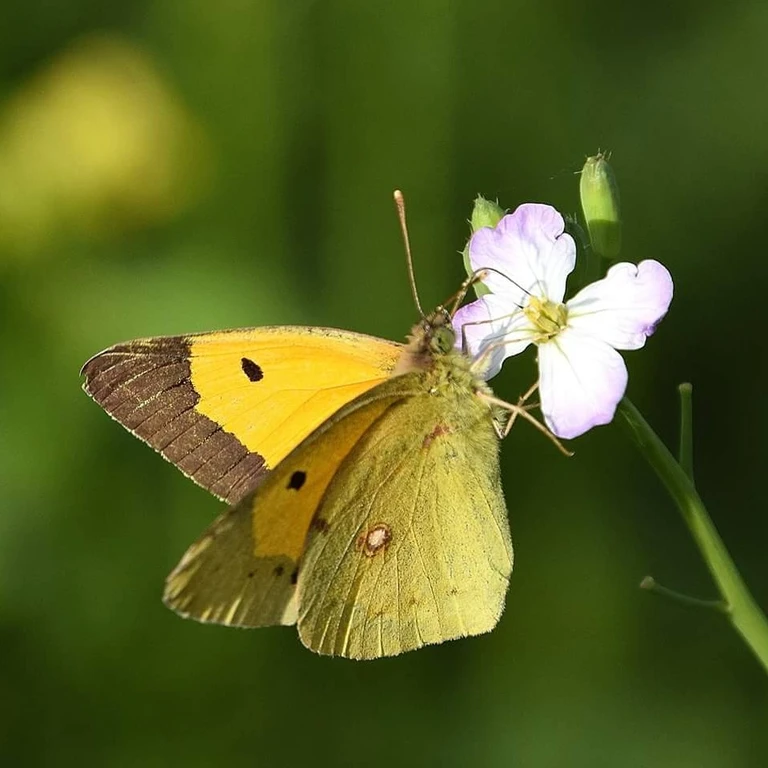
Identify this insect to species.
Colias croceus
